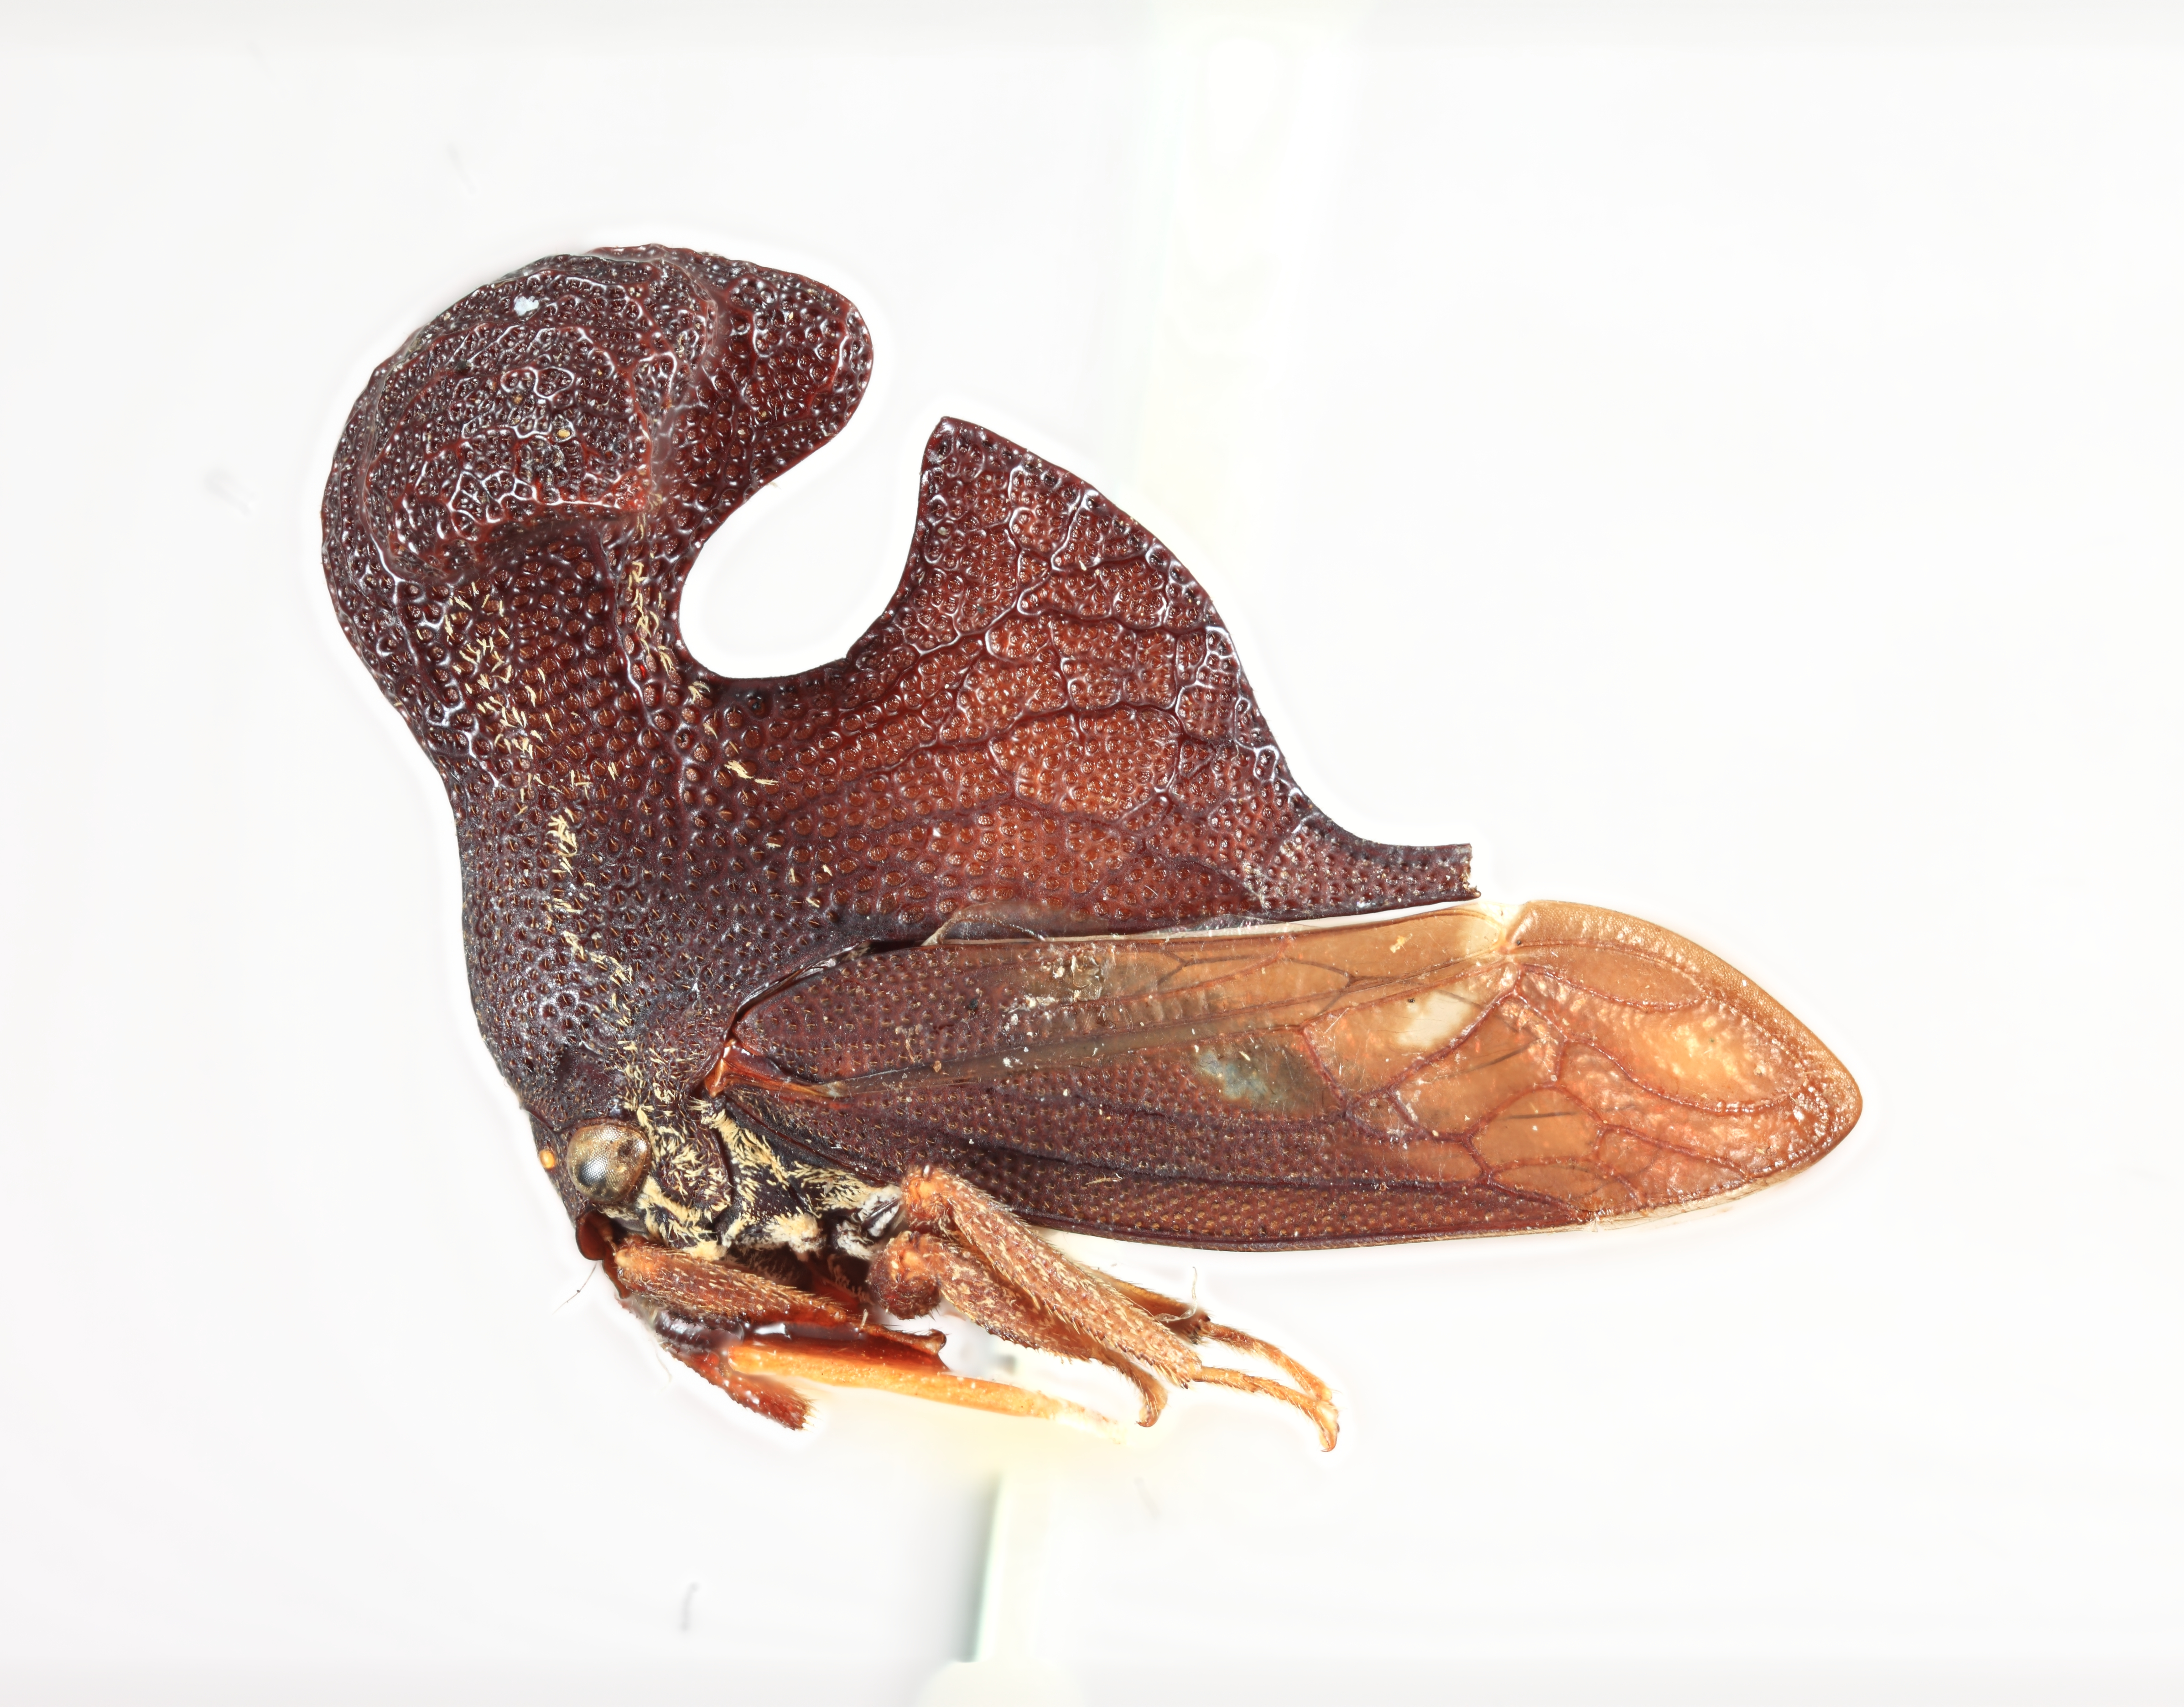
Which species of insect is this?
Clonauchenia mirabilis
